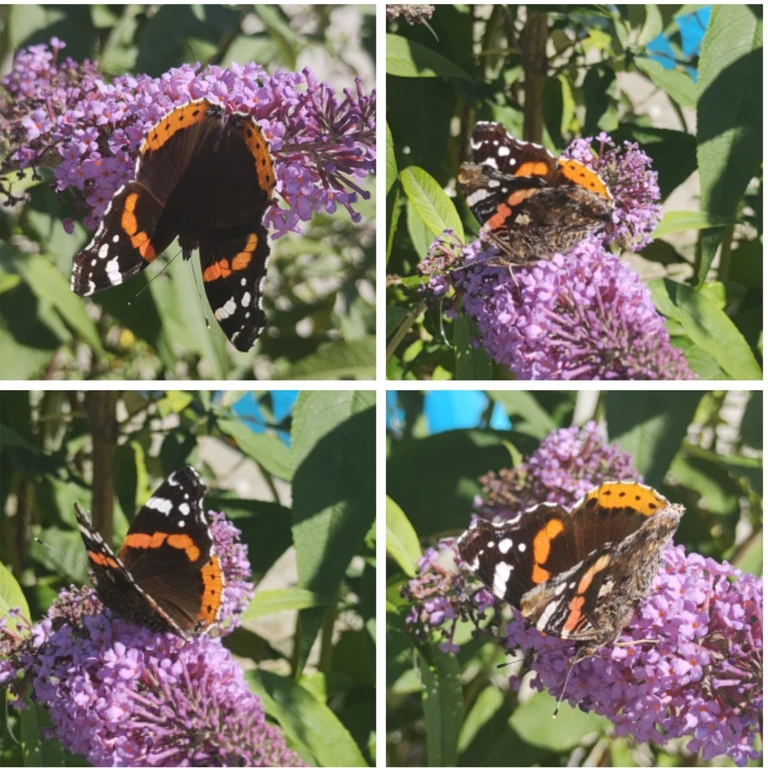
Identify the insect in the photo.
Vanessa atalanta
